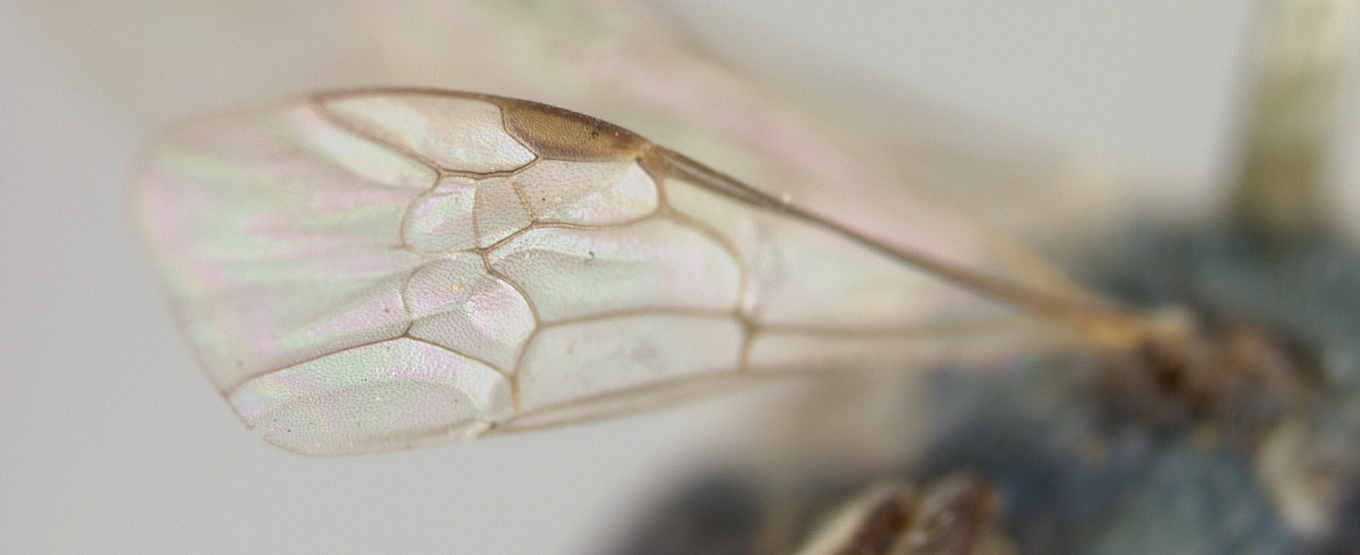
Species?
Halictus bruneriellus
